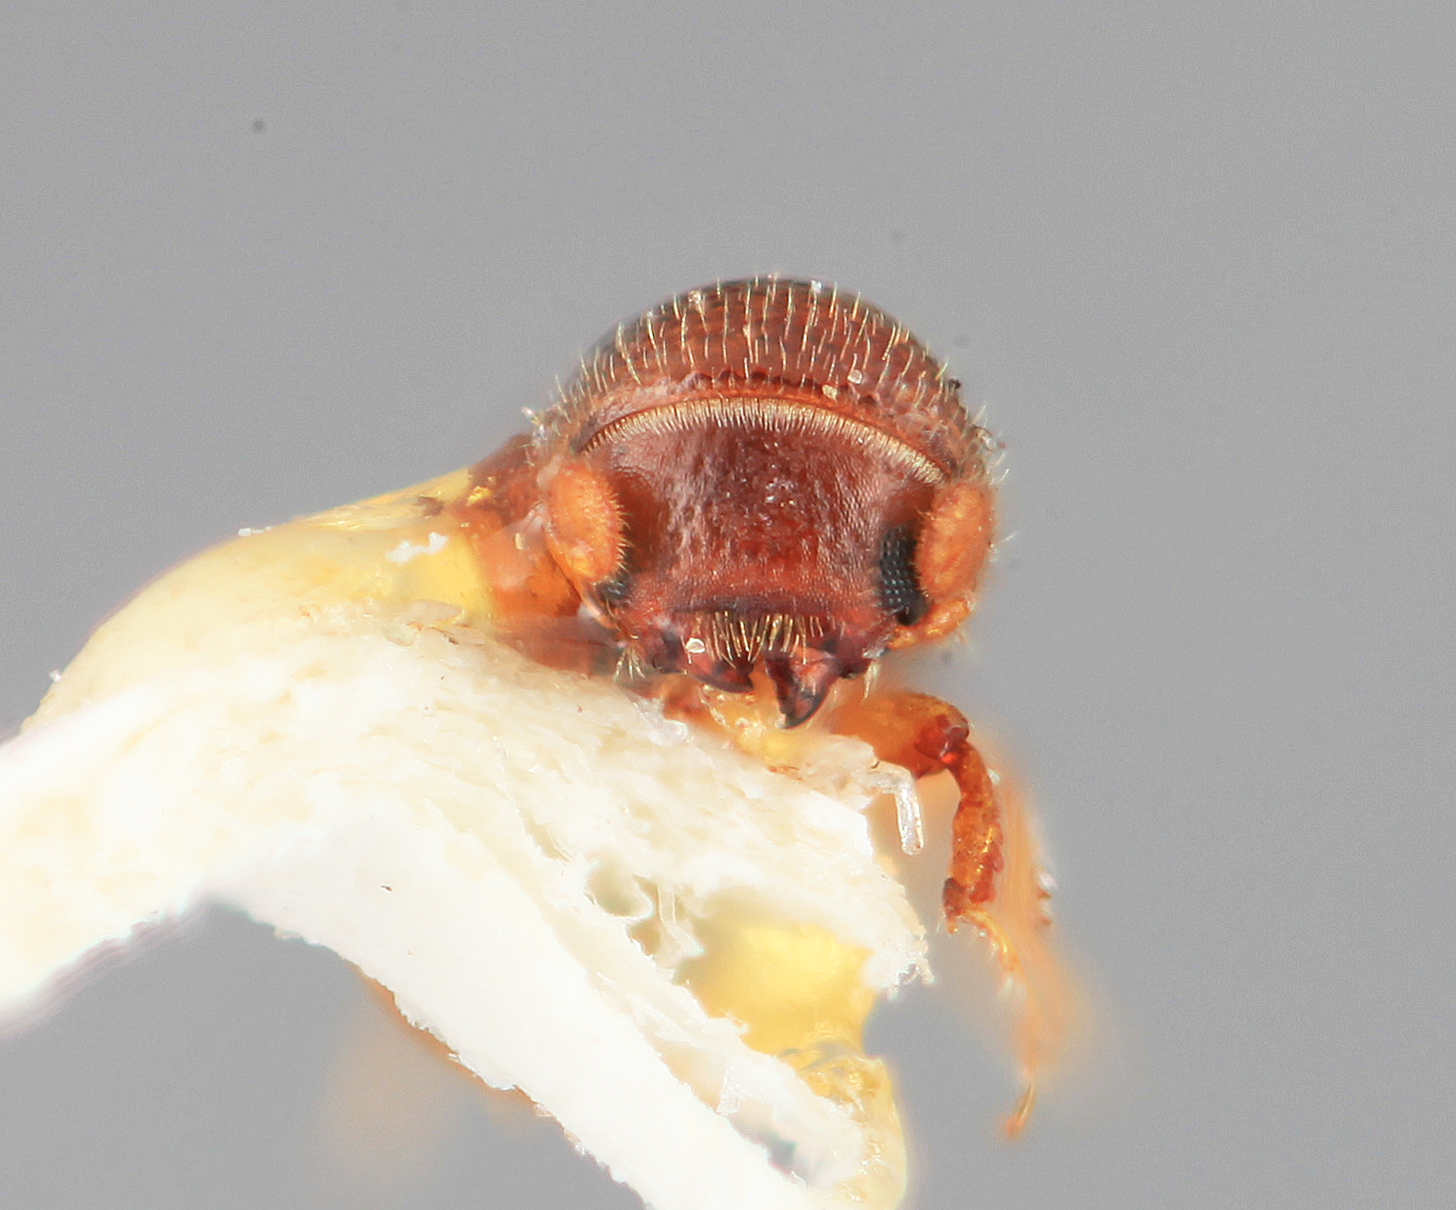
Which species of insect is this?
Monarthrum proprium
